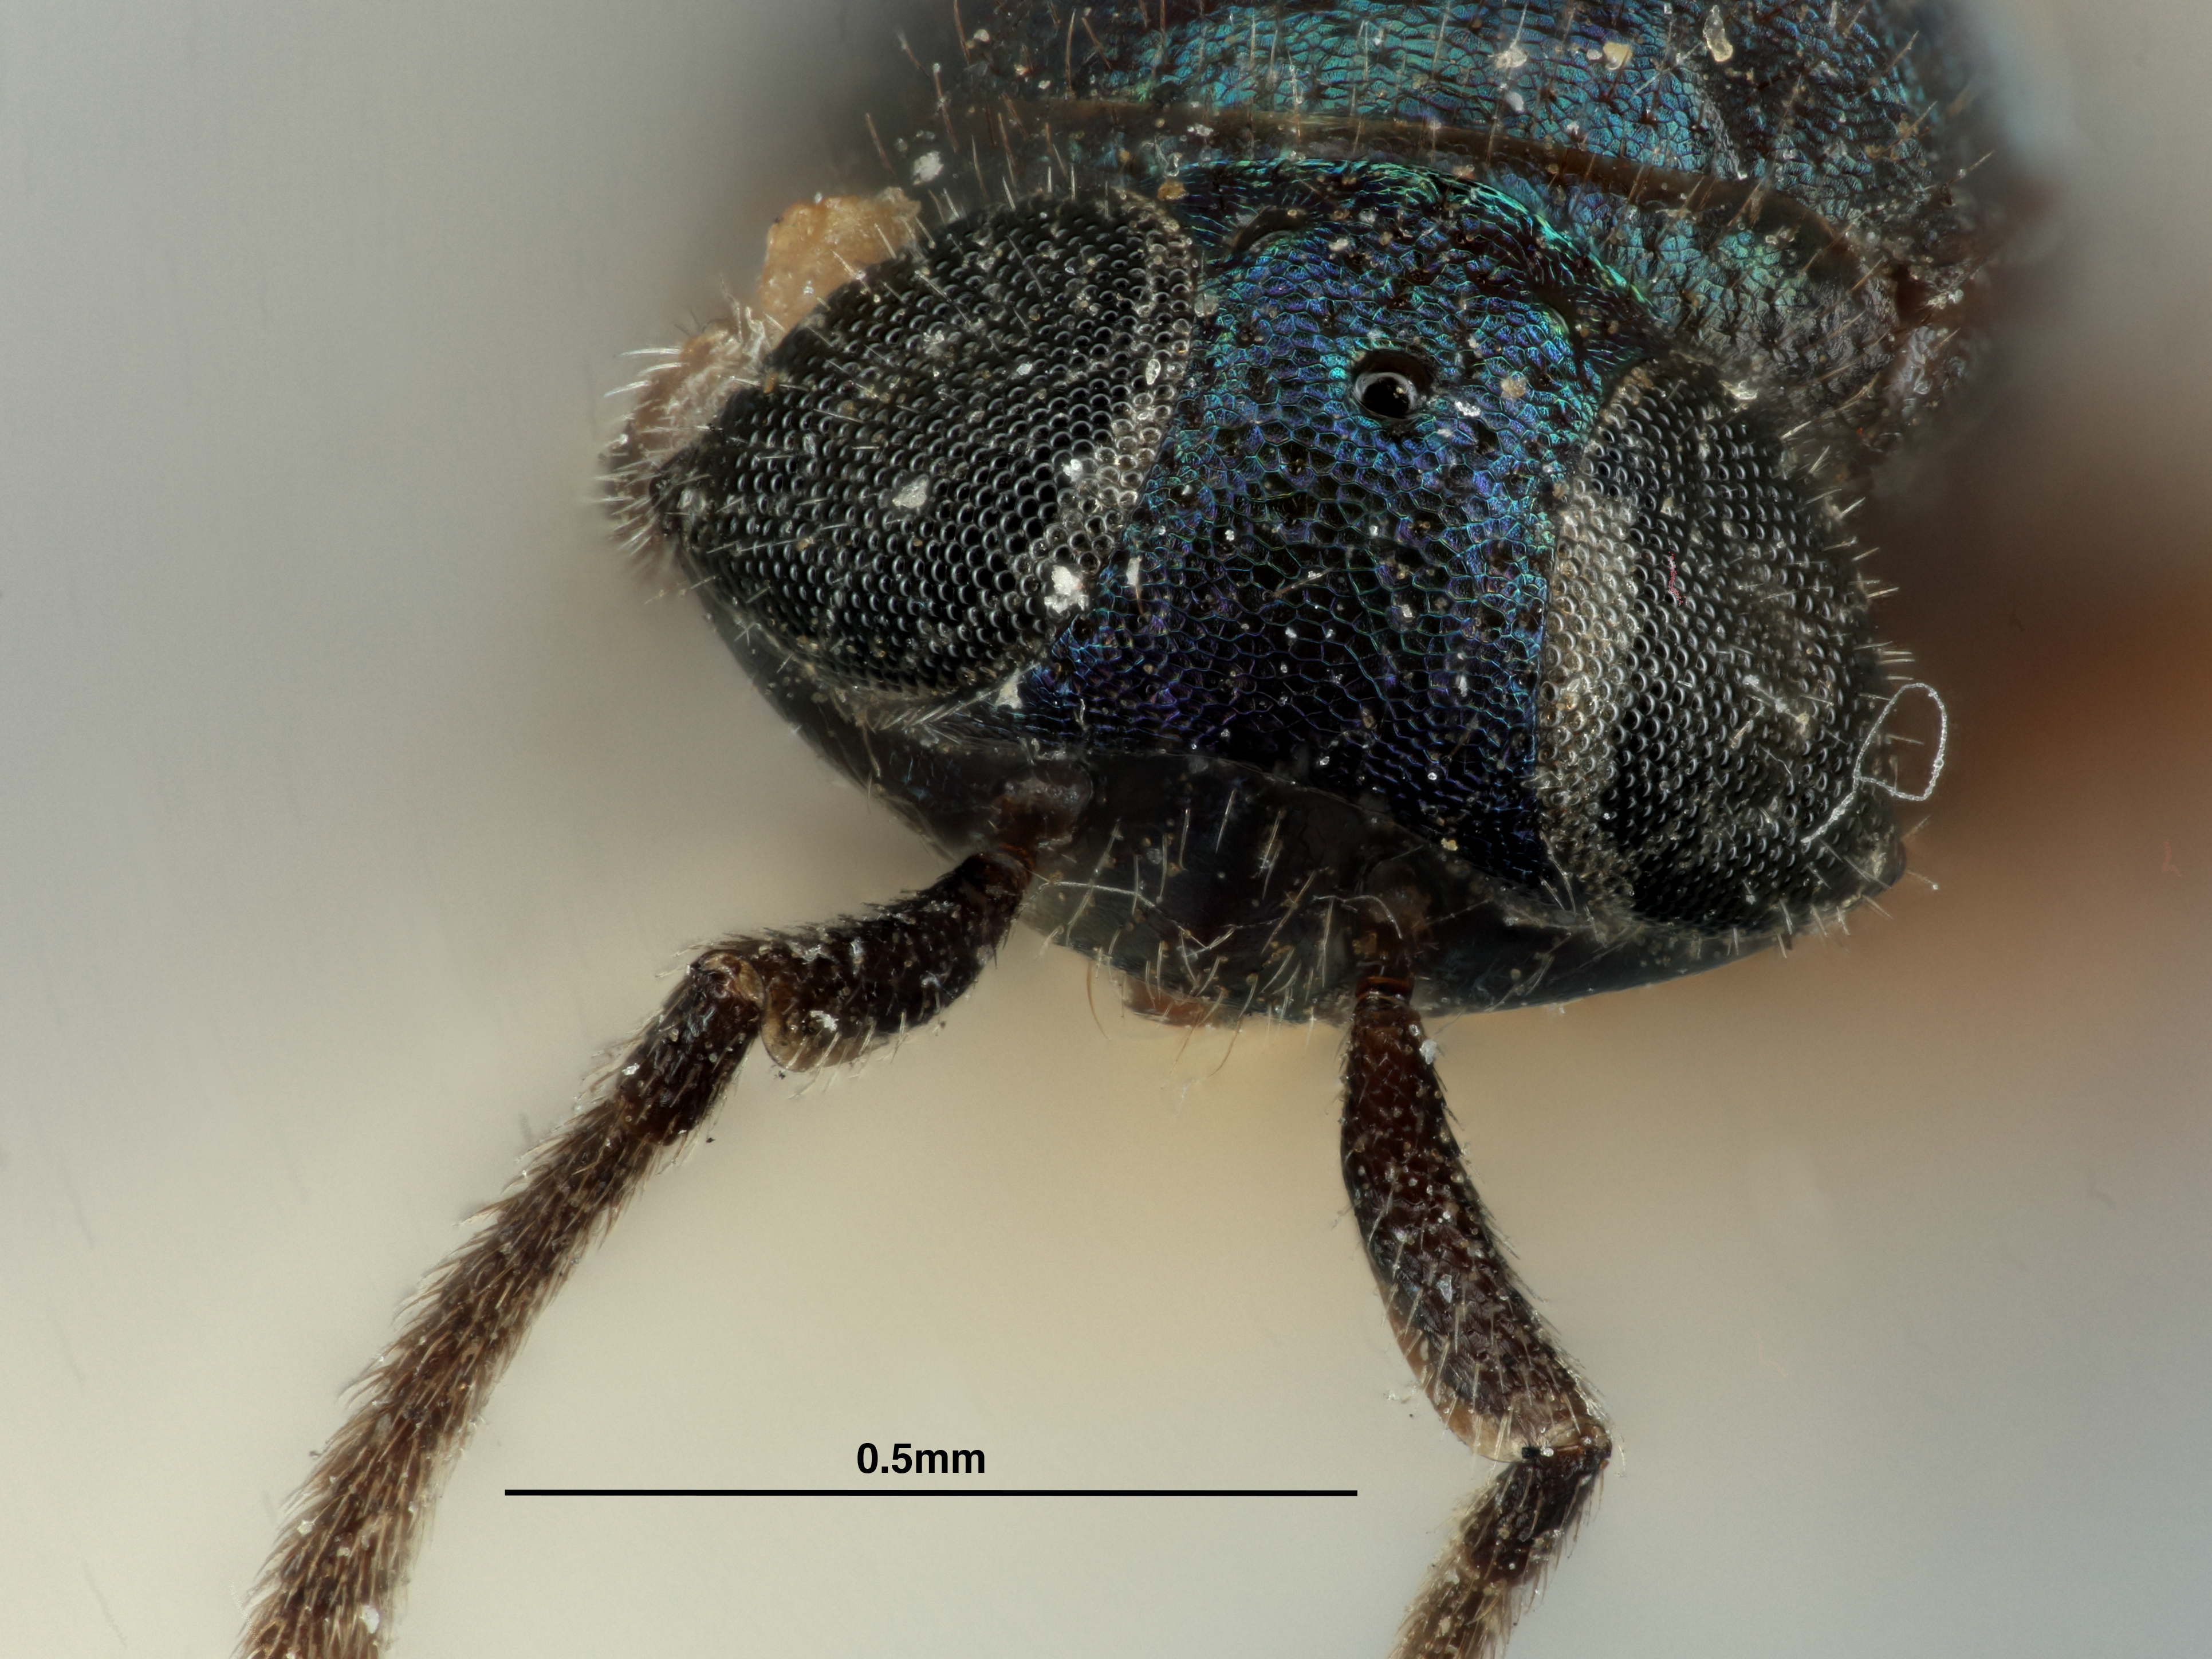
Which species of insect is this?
Tachinaephagus fuscipennis
